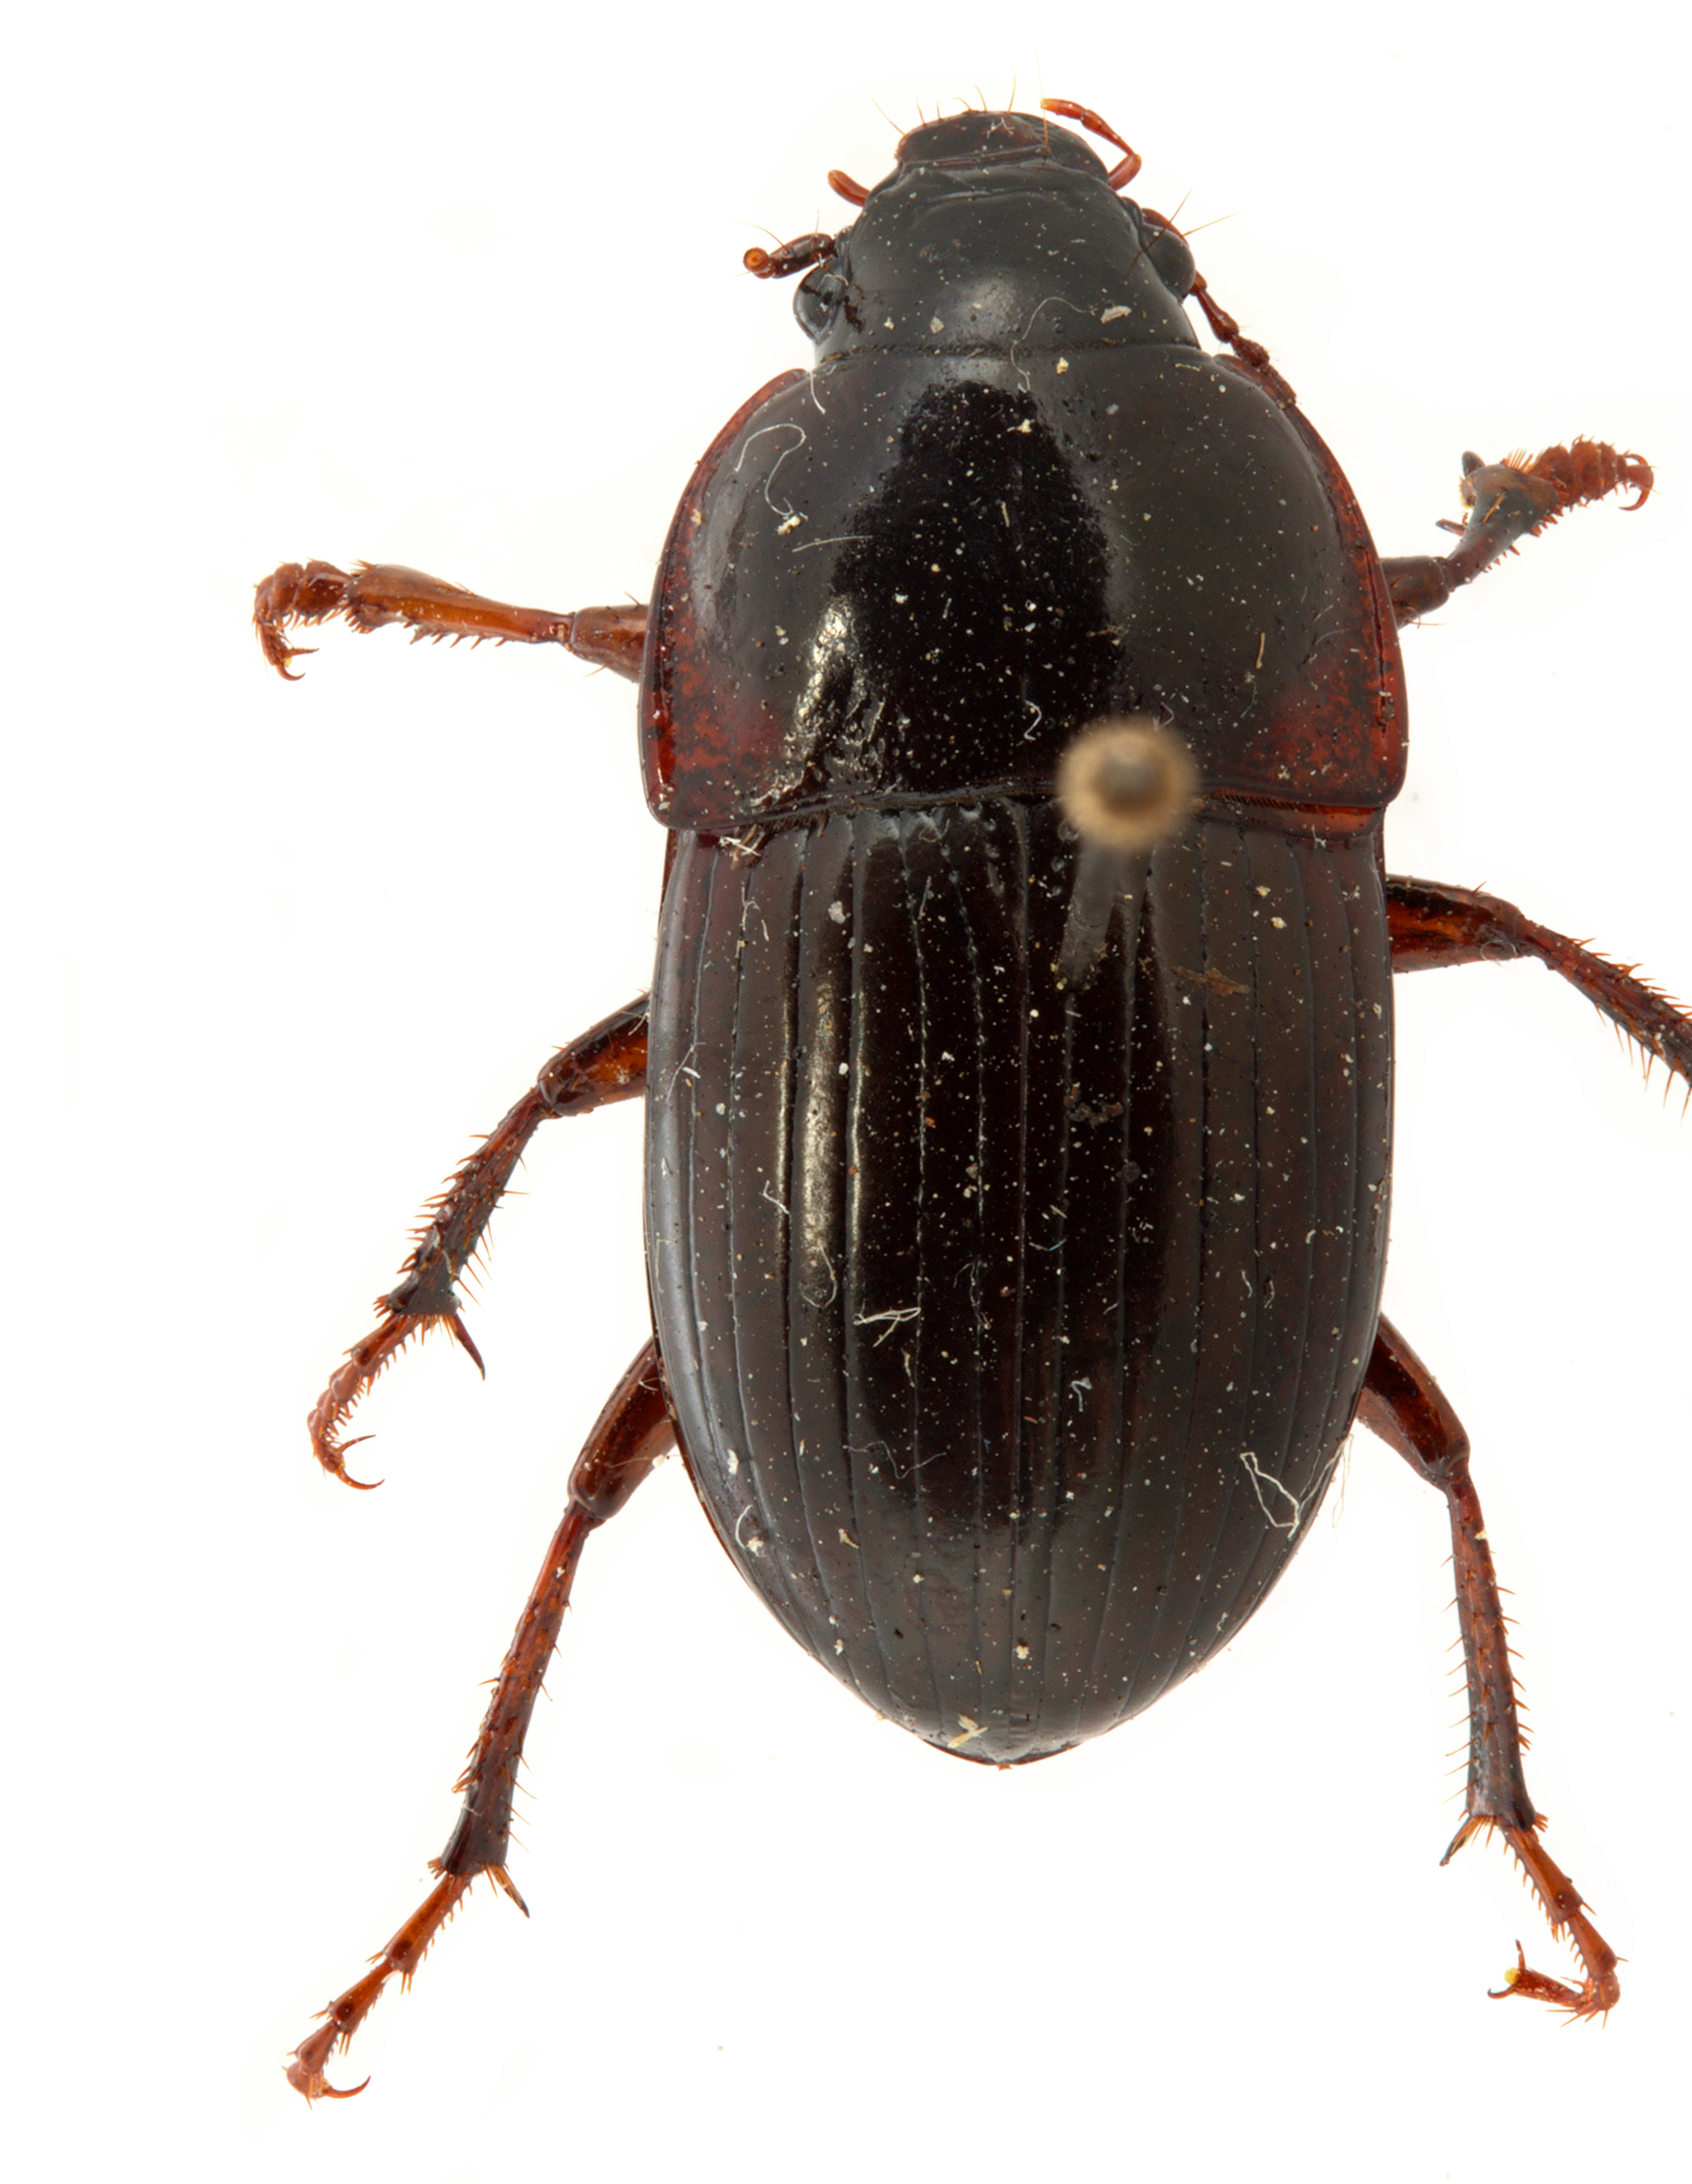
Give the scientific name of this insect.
Zabrus tenebrioides
